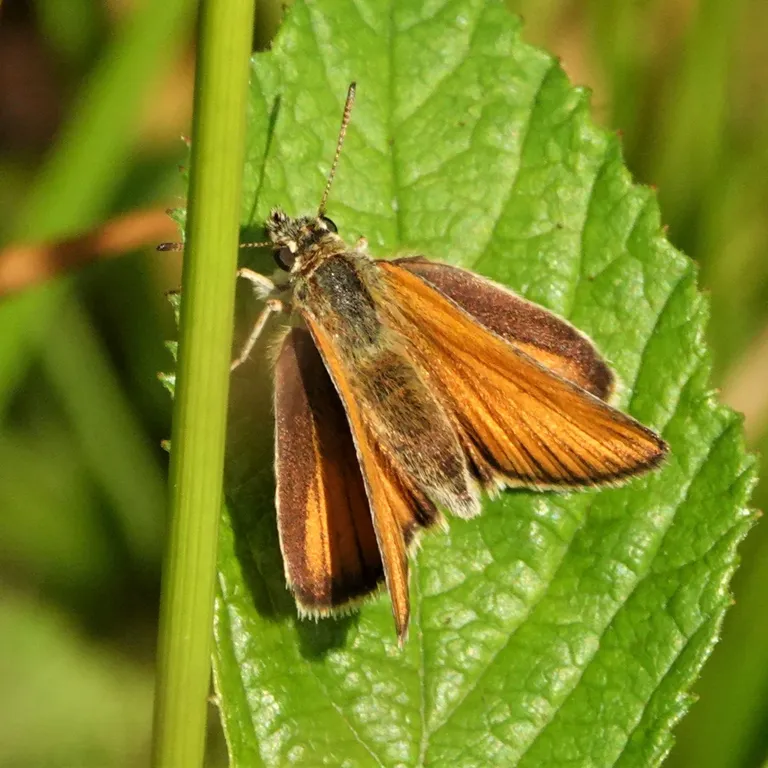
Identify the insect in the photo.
Thymelicus lineola
